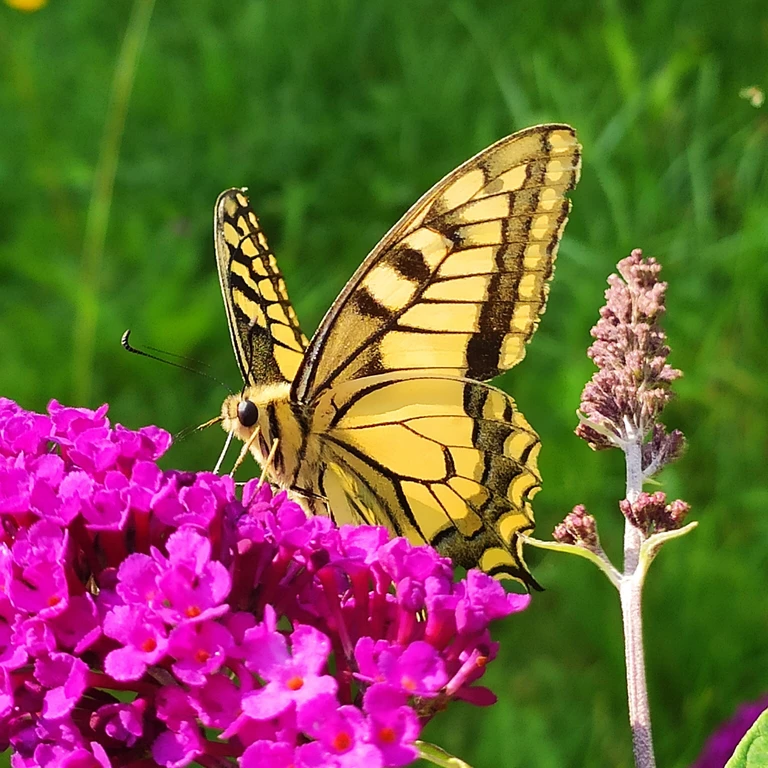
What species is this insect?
Papilio machaon
